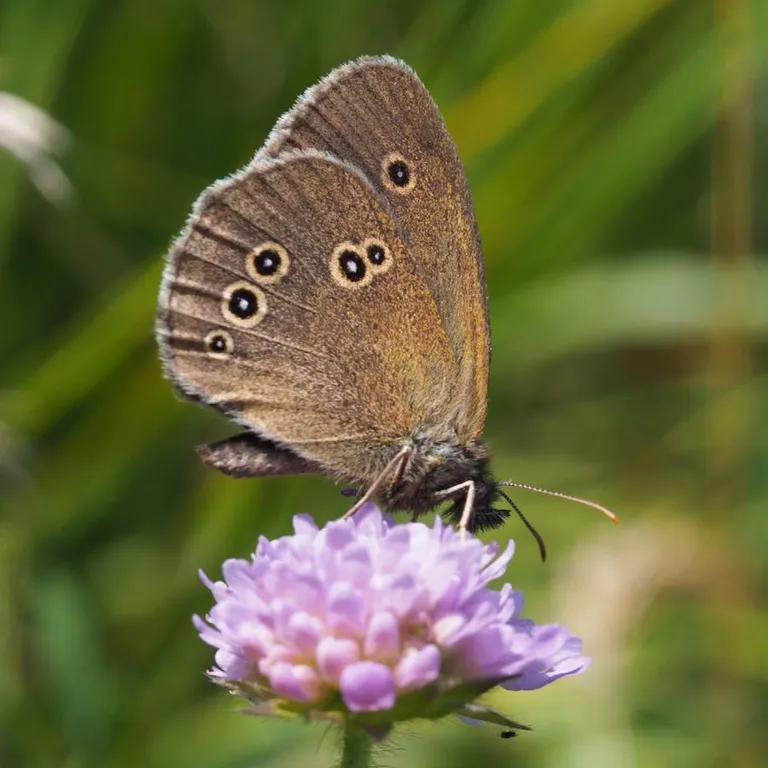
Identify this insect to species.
Aphantopus hyperantus
